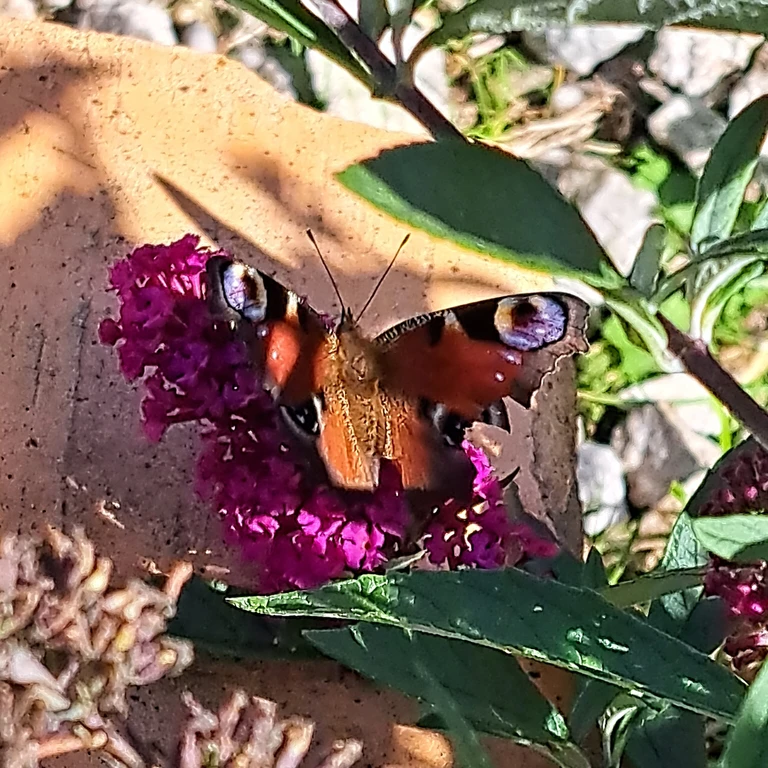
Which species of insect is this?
Aglais io
